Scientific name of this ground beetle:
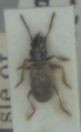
Bembidion laterale
